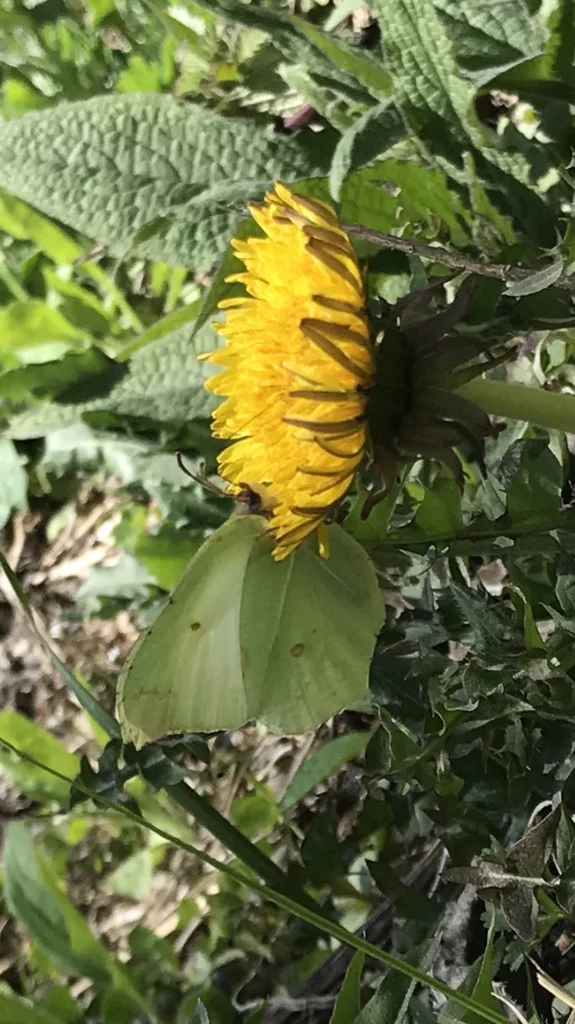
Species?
Gonepteryx rhamni
